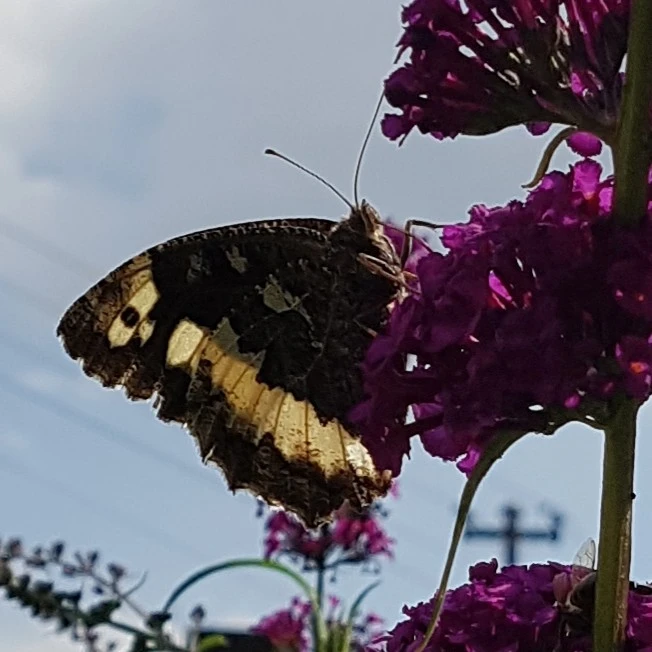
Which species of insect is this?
Brintesia circe
